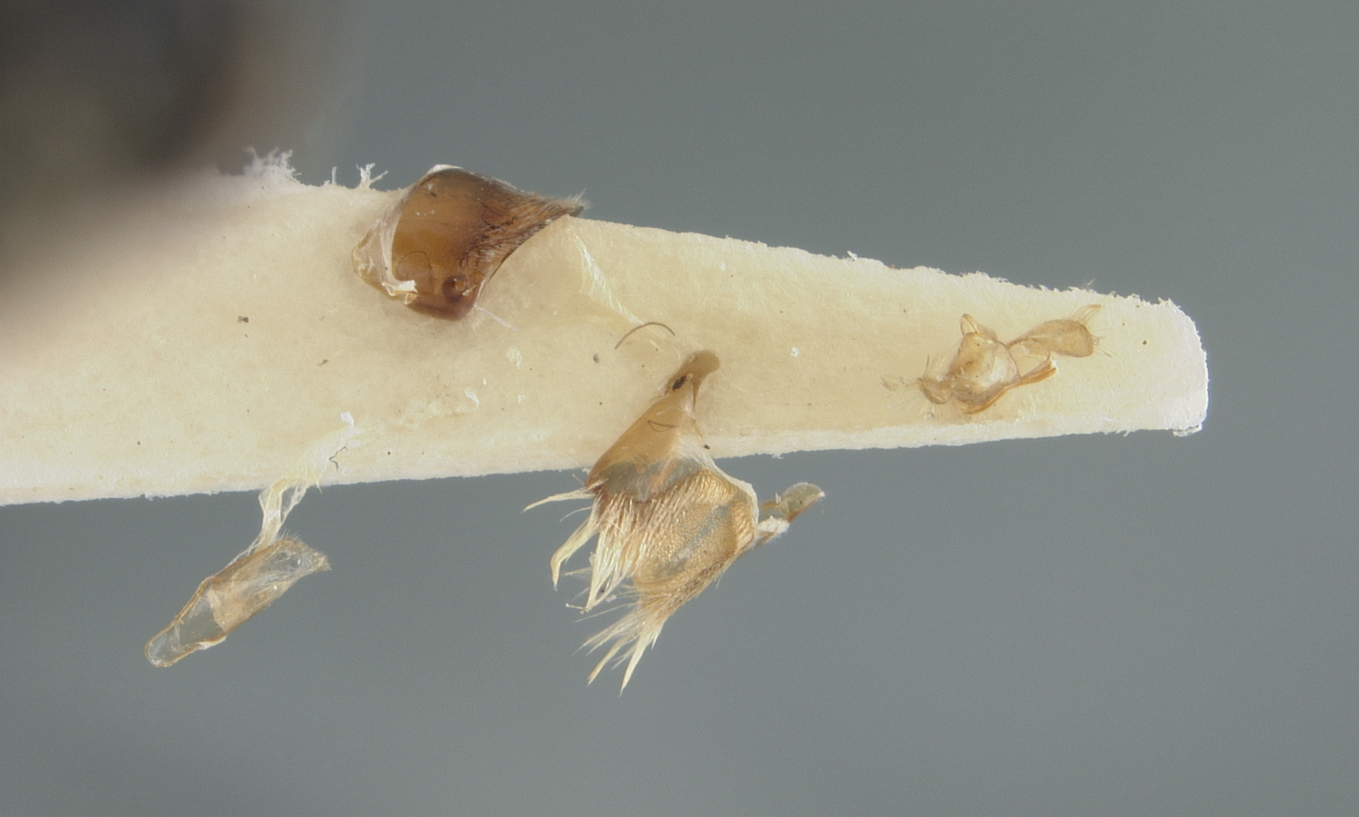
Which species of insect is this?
Coelioxys boharti
